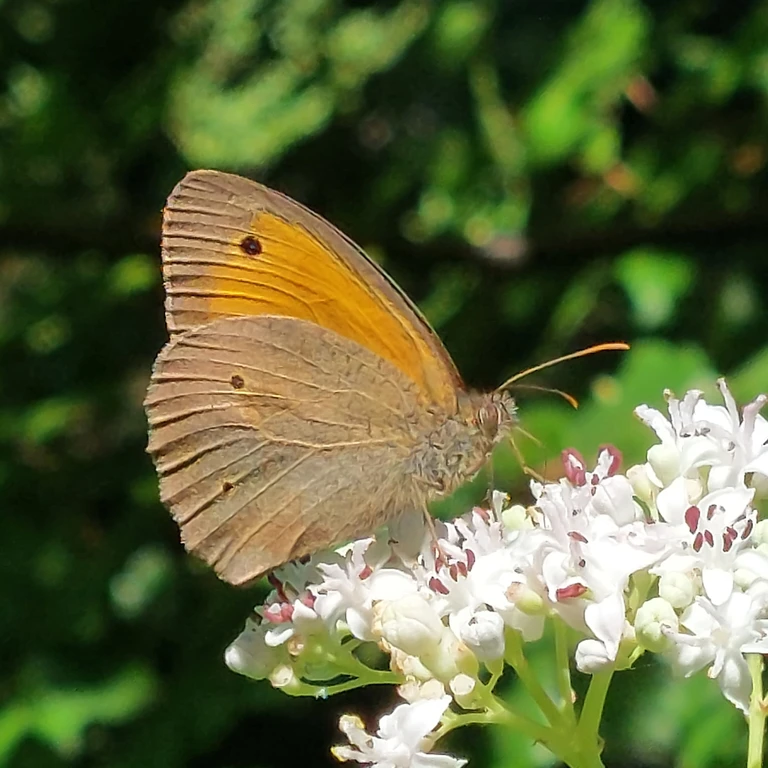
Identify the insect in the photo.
Maniola jurtina
